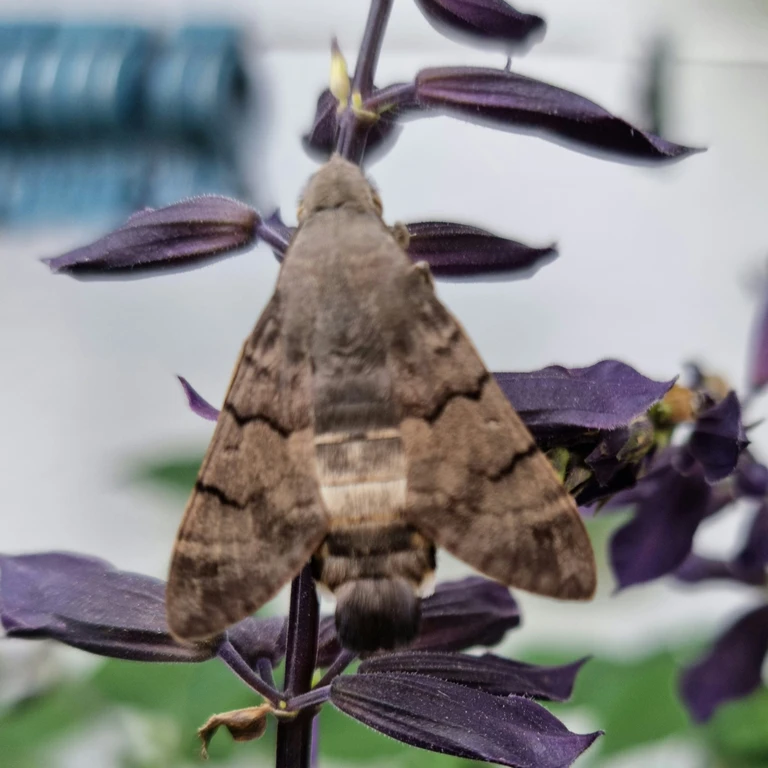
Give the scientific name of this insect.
Macroglossum stellatarum
